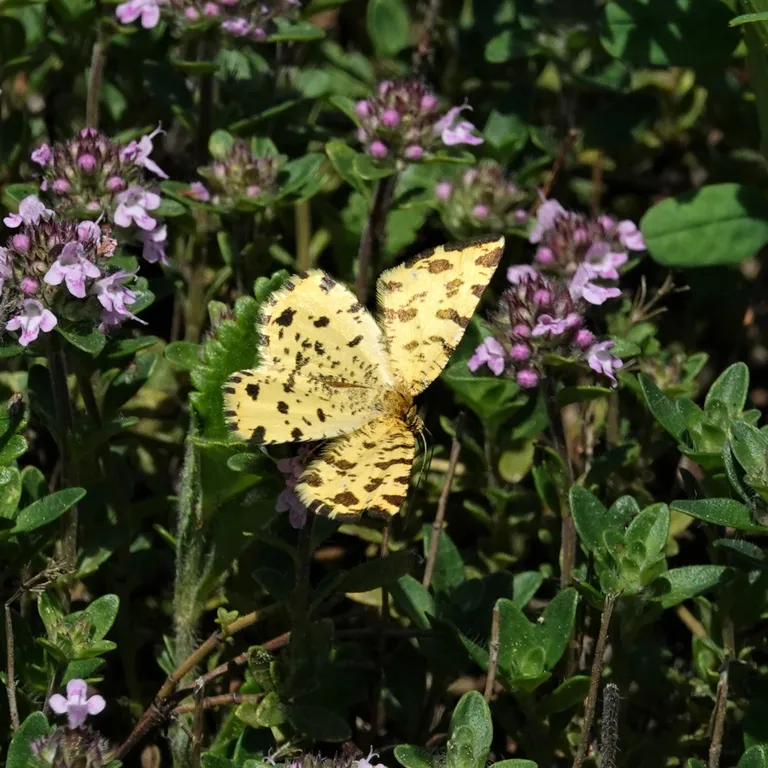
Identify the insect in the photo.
Pseudopanthera macularia
